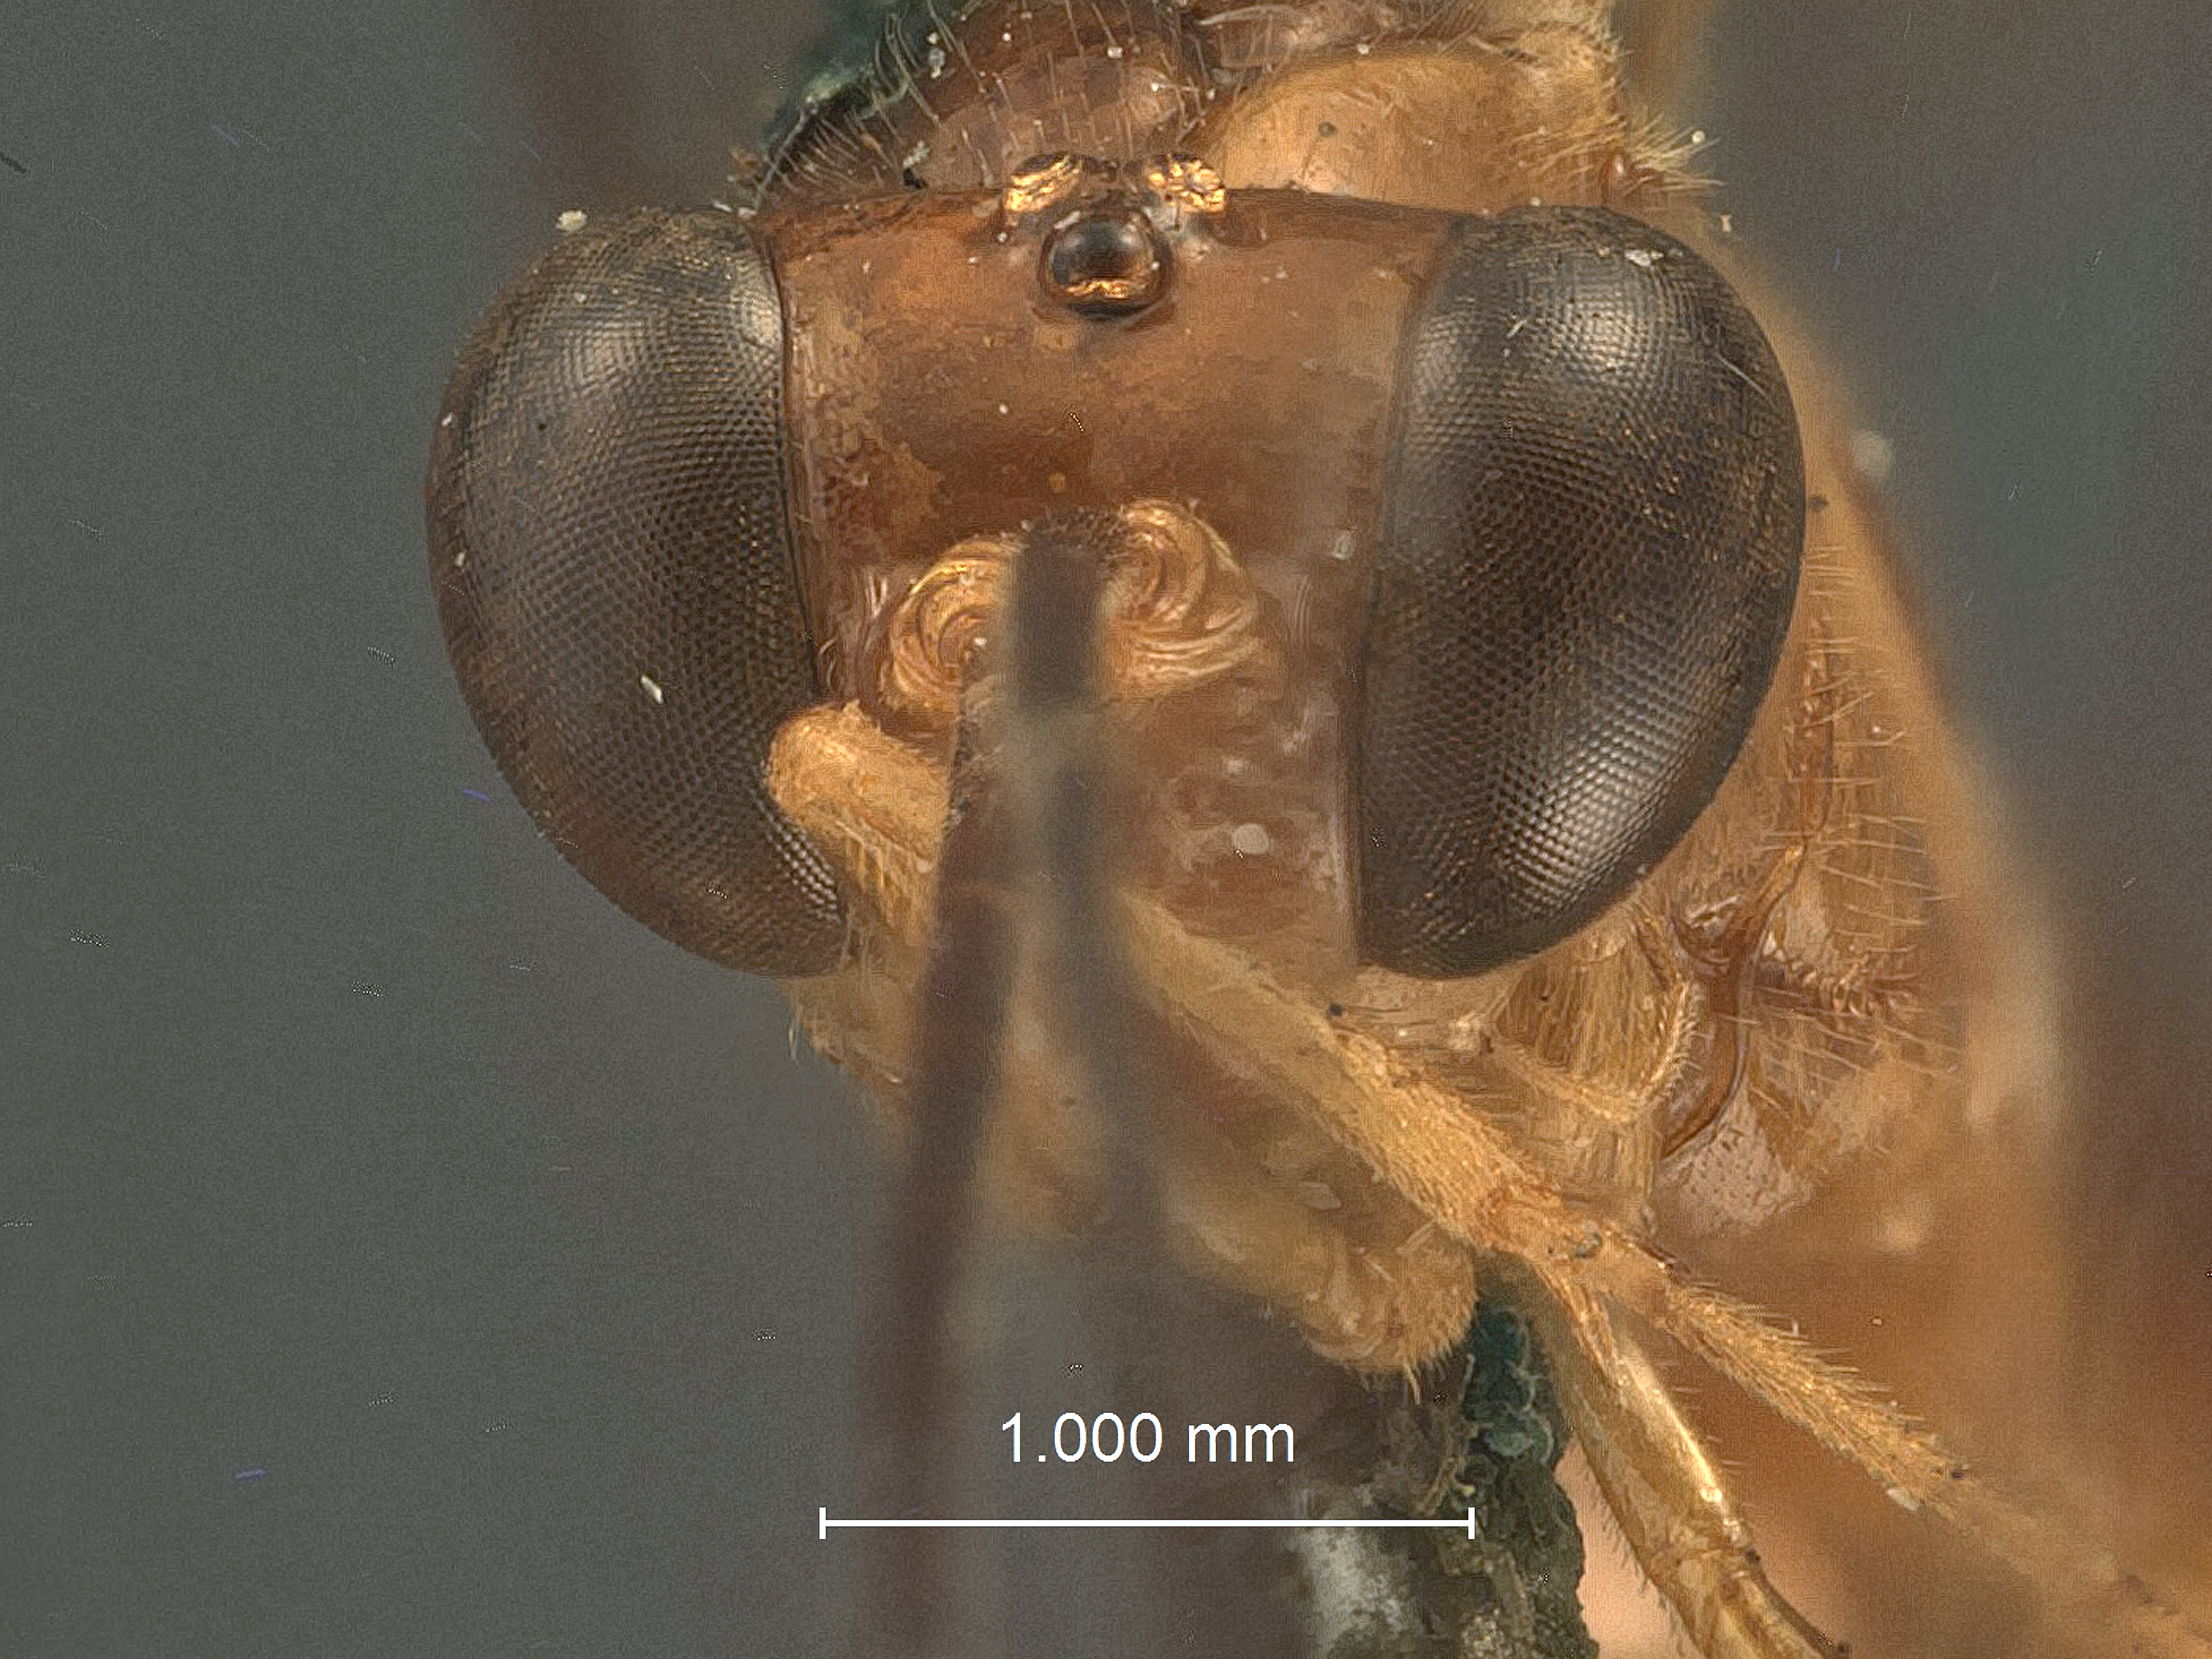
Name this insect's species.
Diapetus dissipus
